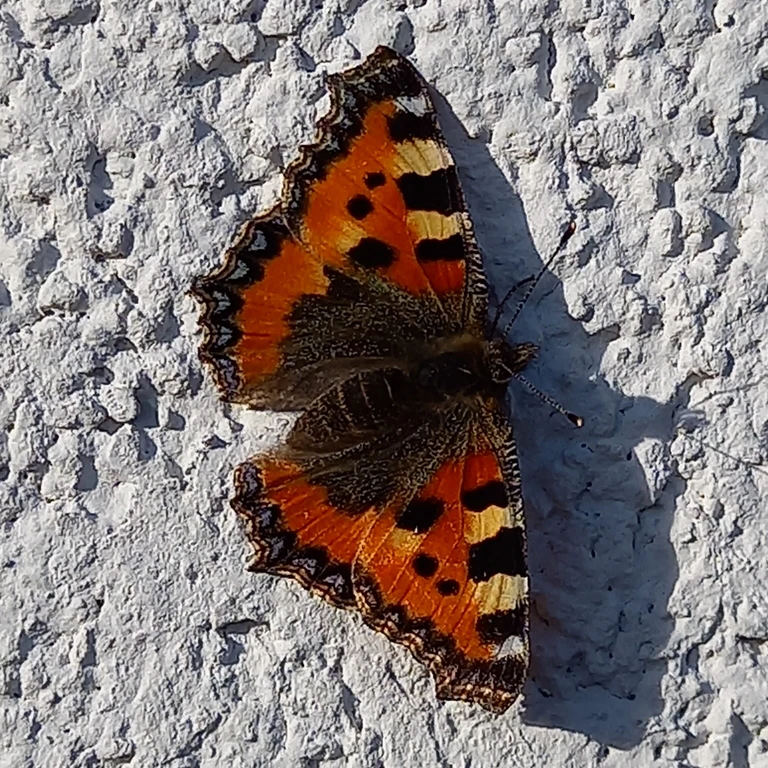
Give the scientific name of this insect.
Aglais urticae
